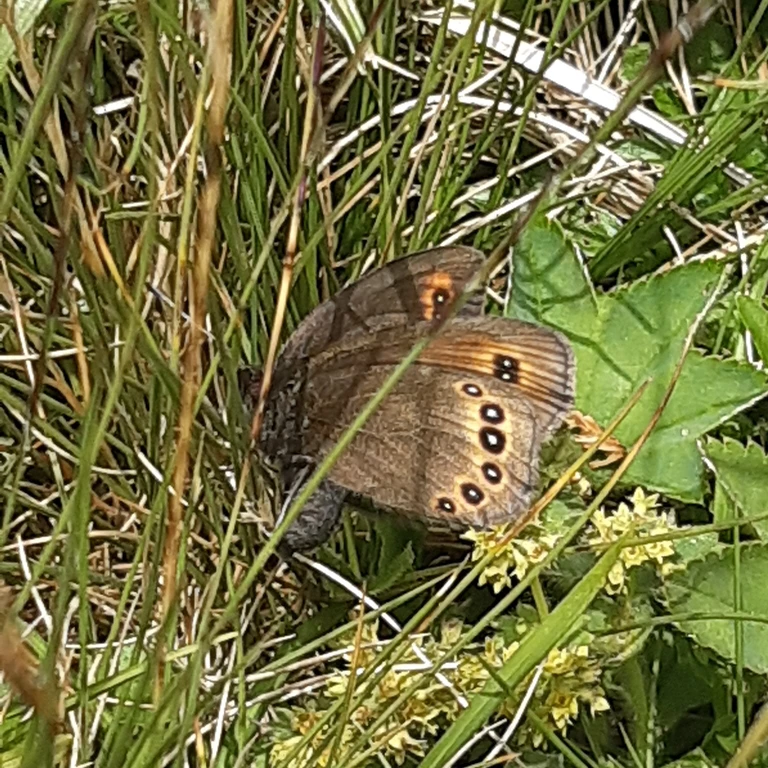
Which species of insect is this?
Erebia oeme
